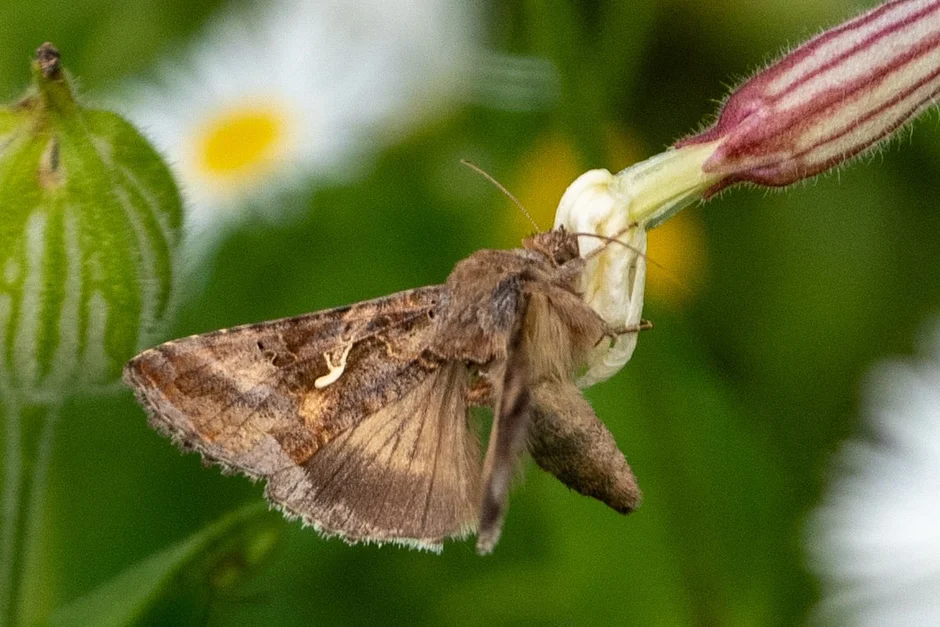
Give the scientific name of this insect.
Autographa gamma
